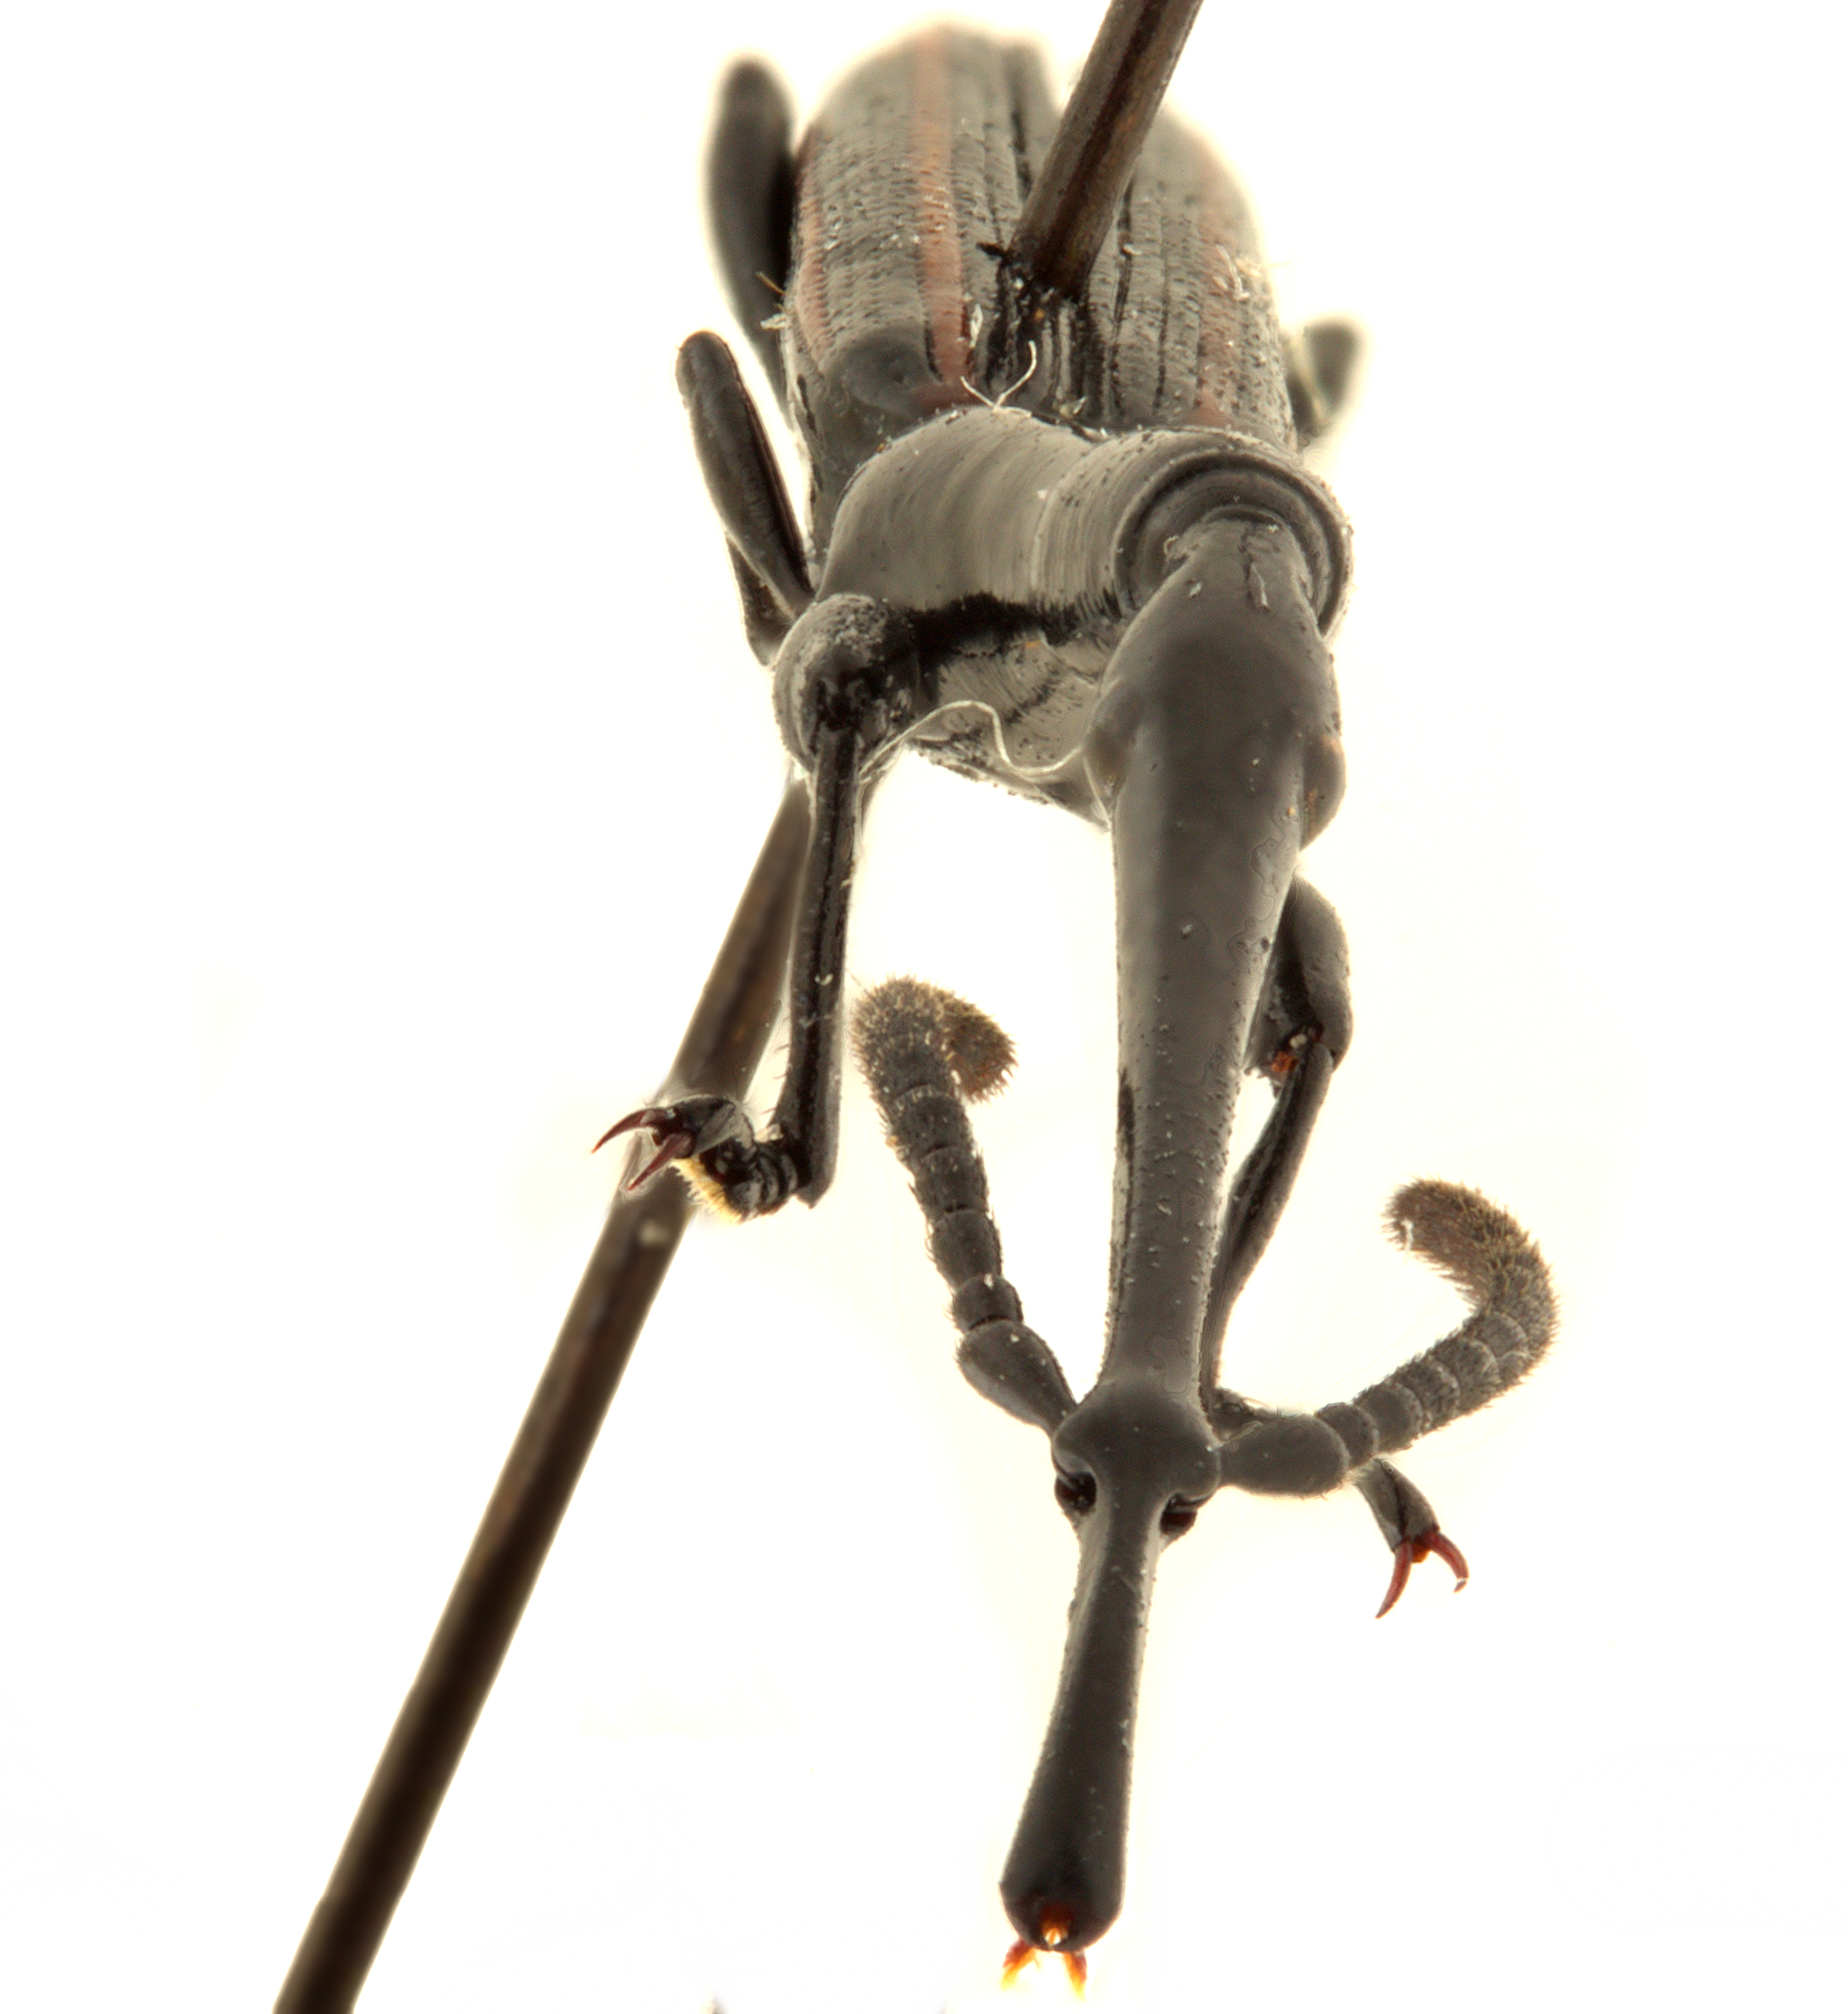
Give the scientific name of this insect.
Brenthus anchorago
